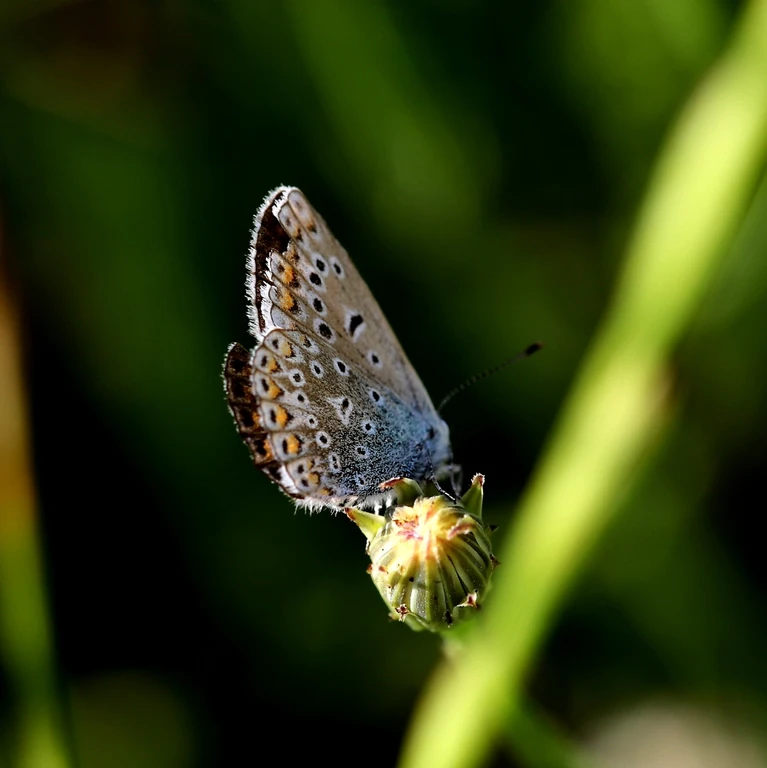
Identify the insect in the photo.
Polyommatus icarus
